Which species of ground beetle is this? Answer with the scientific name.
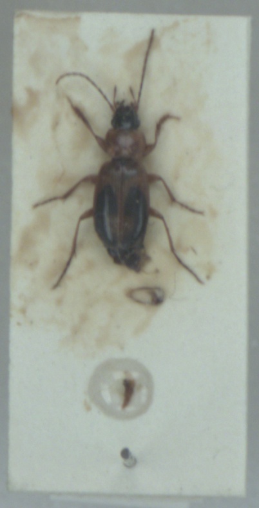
Badister bullatus
